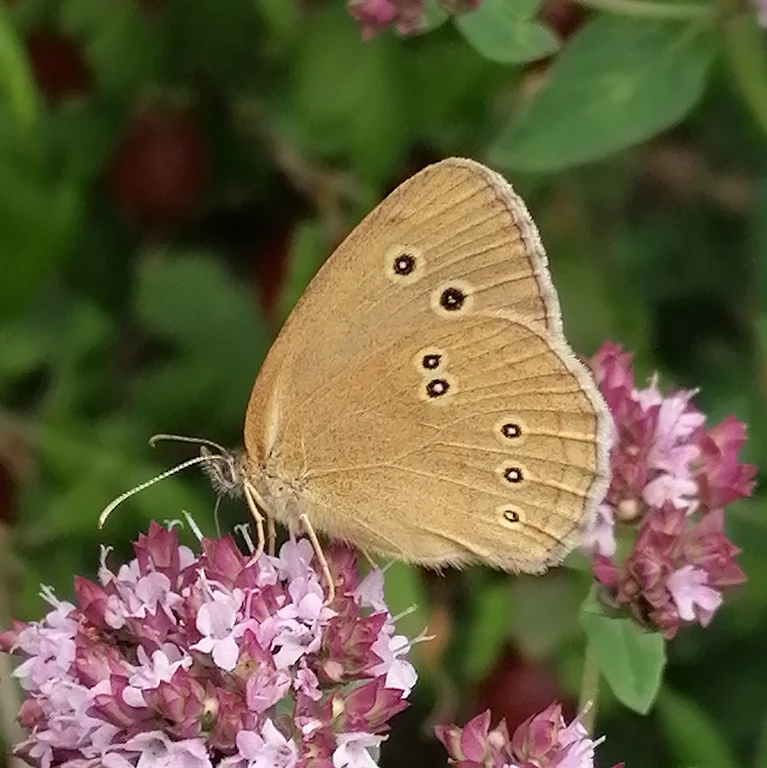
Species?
Aphantopus hyperantus
